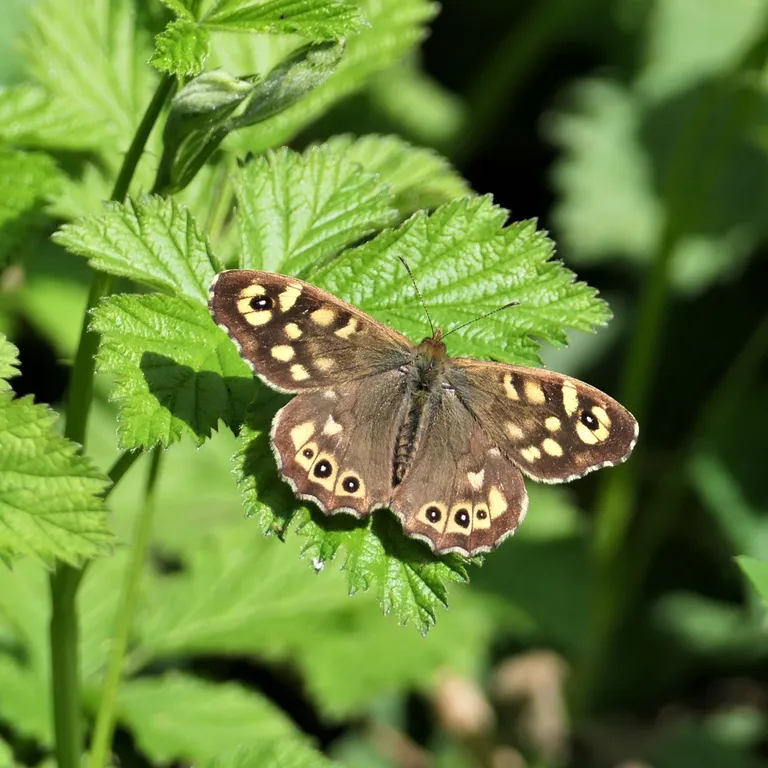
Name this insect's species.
Pararge aegeria
